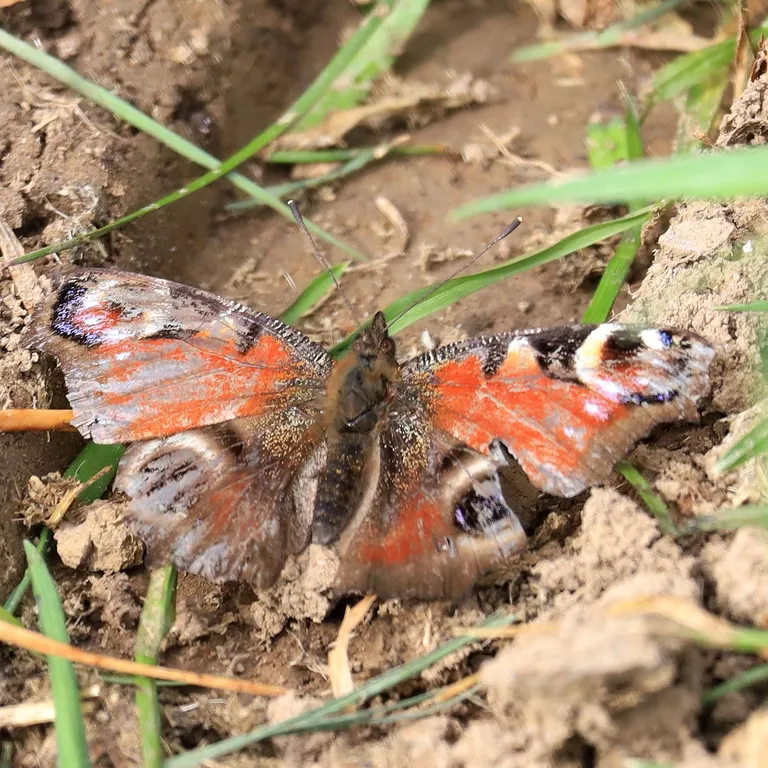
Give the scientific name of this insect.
Aglais io
